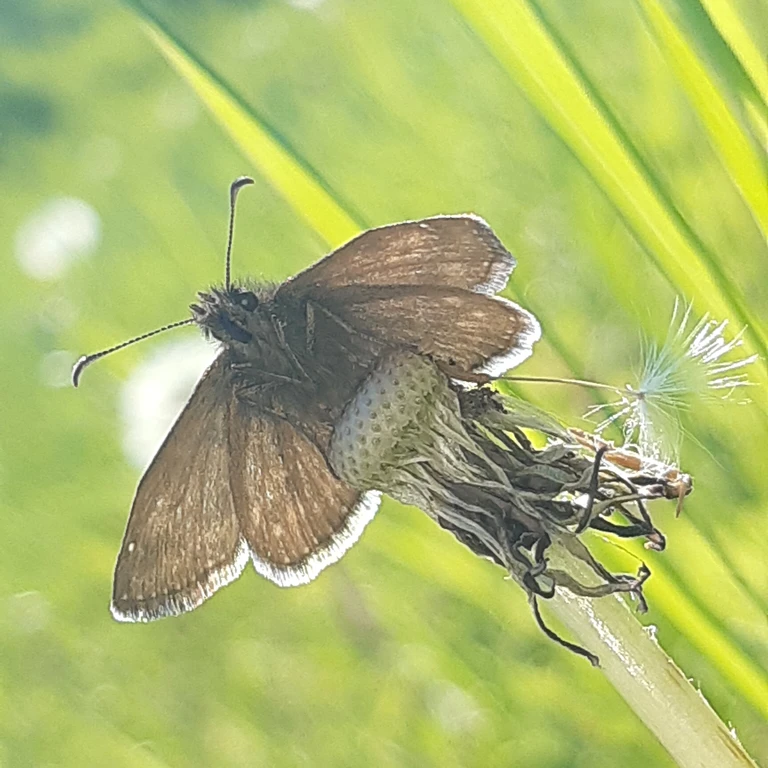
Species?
Erynnis tages
